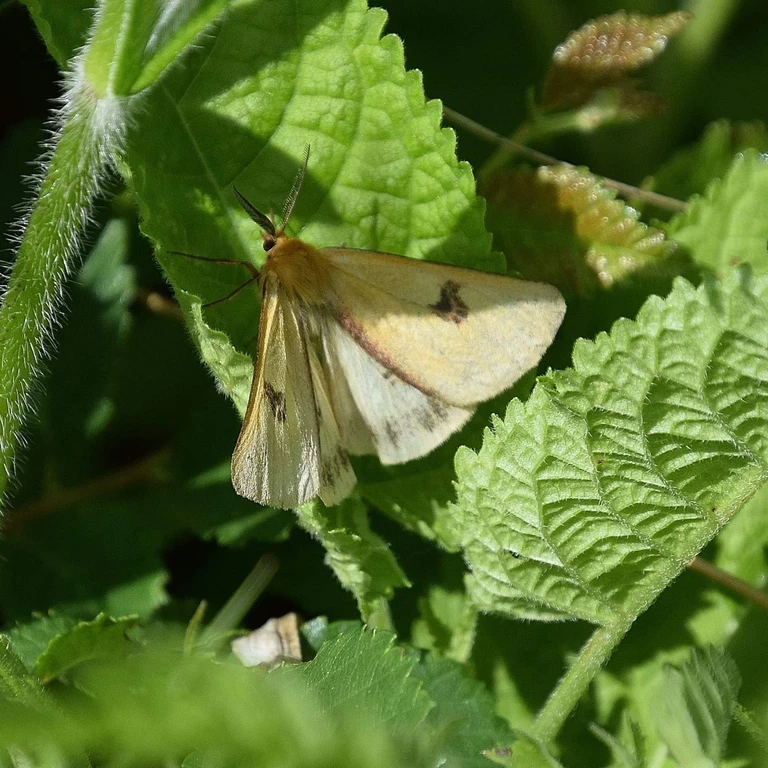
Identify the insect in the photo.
Diacrisia sannio
